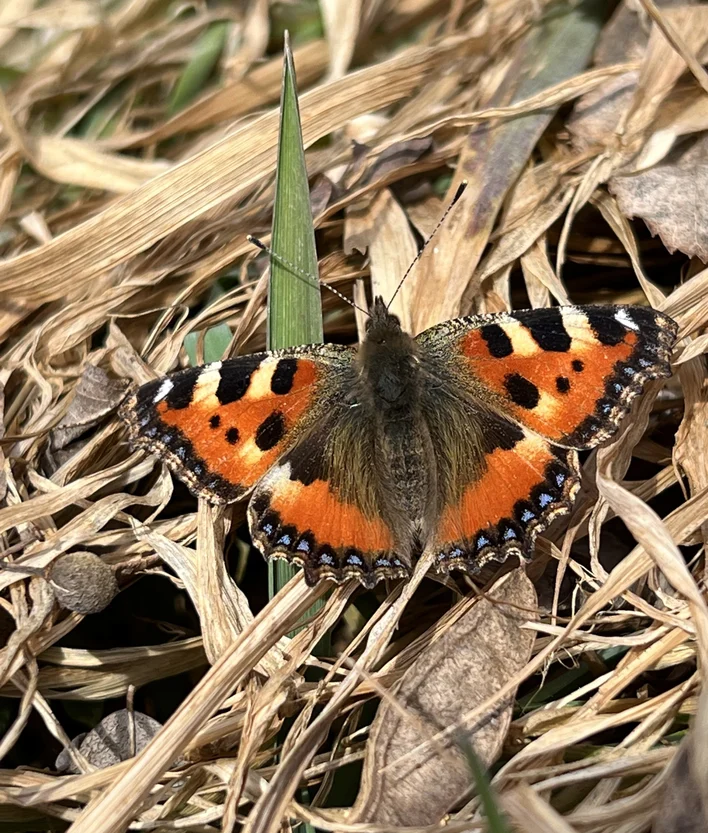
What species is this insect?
Aglais urticae
